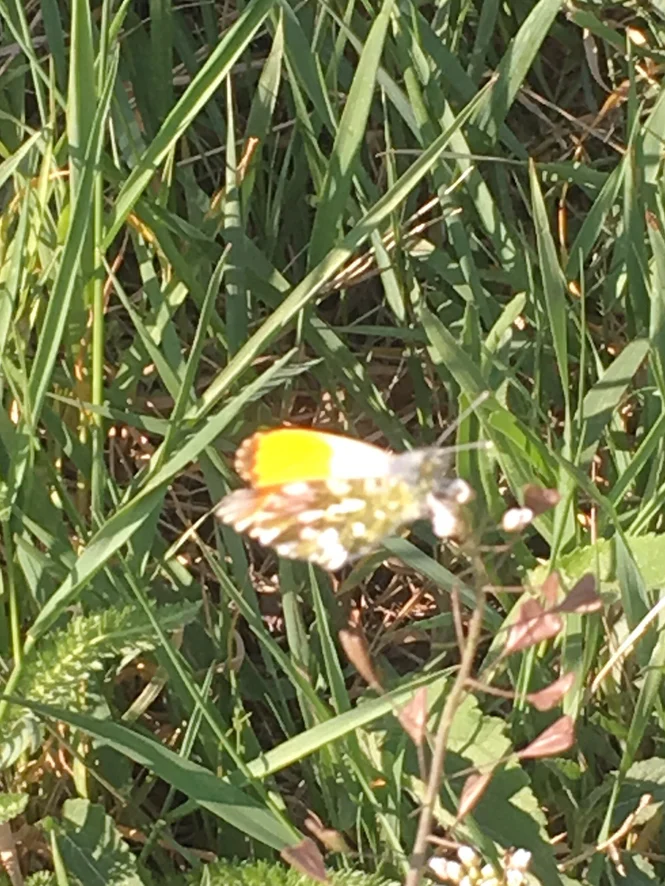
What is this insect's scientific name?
Anthocharis cardamines
